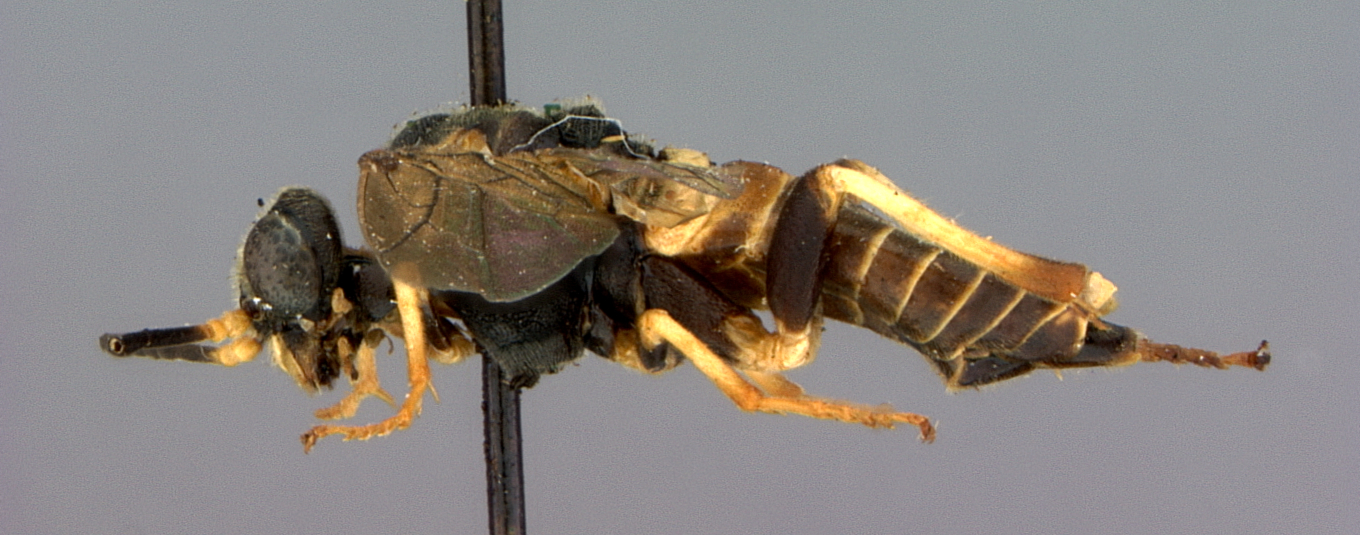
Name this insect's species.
Pseudosiobla cephalanthi
